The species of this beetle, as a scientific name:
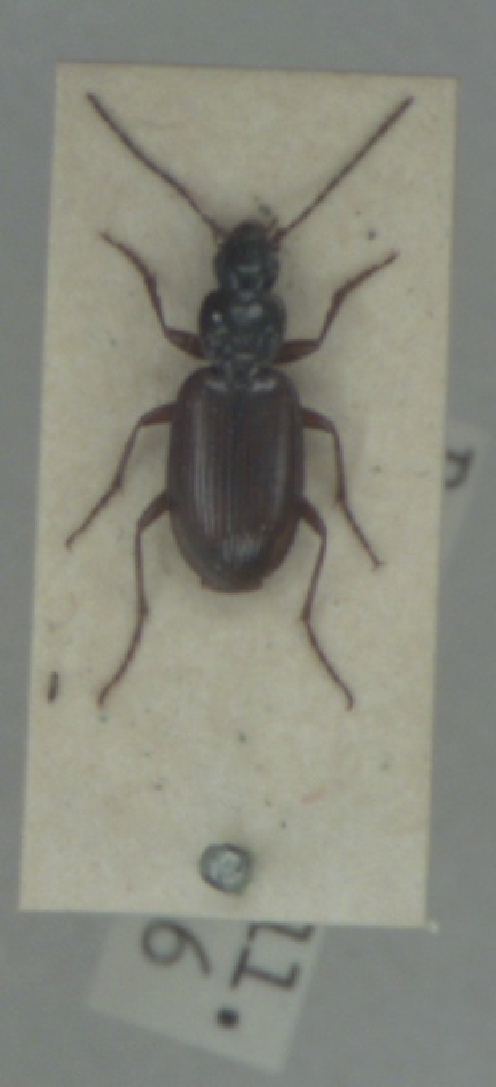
Agonum thoreyi
